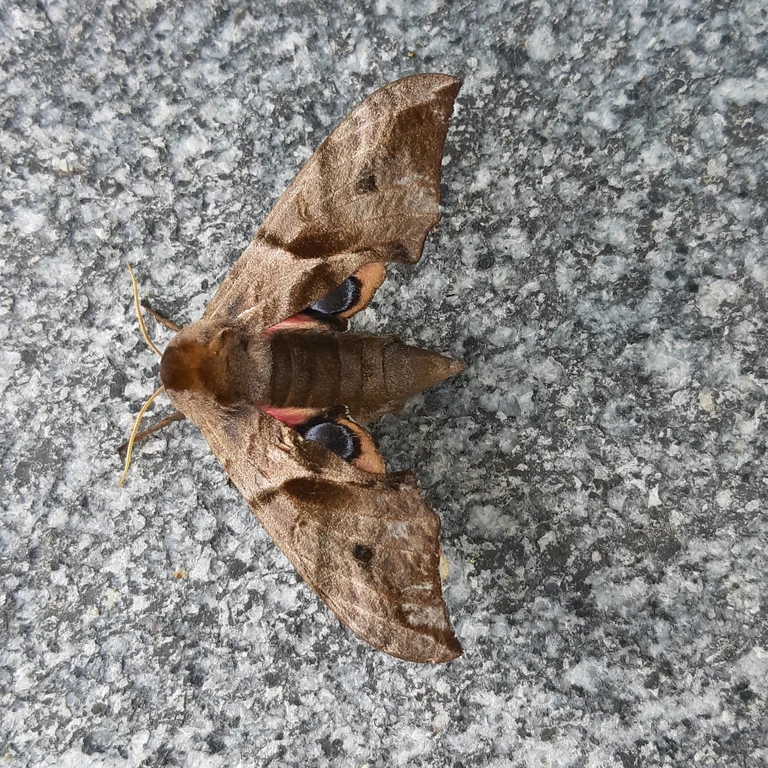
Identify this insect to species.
Smerinthus ocellata
